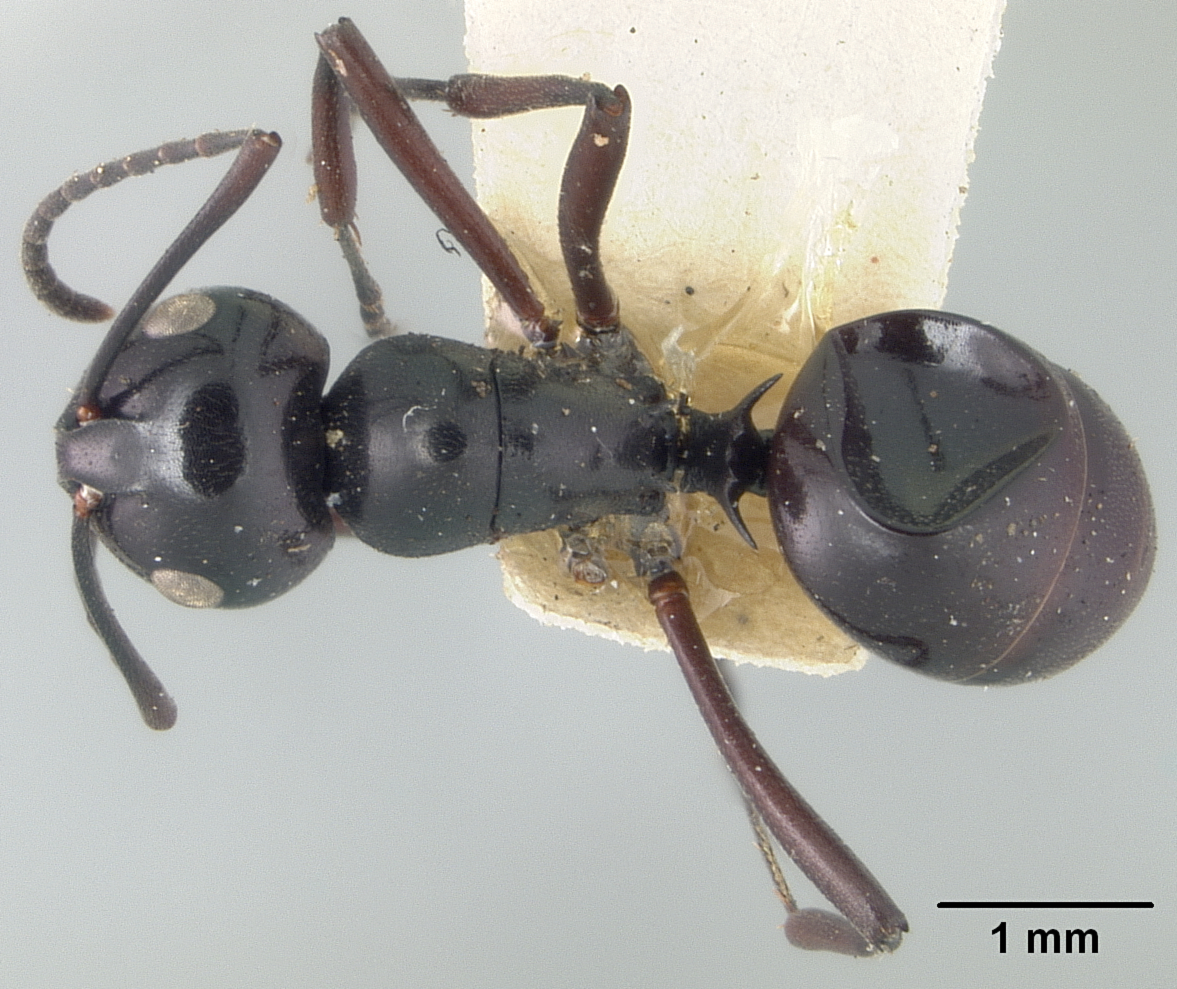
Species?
Polyrhachis emeryana
